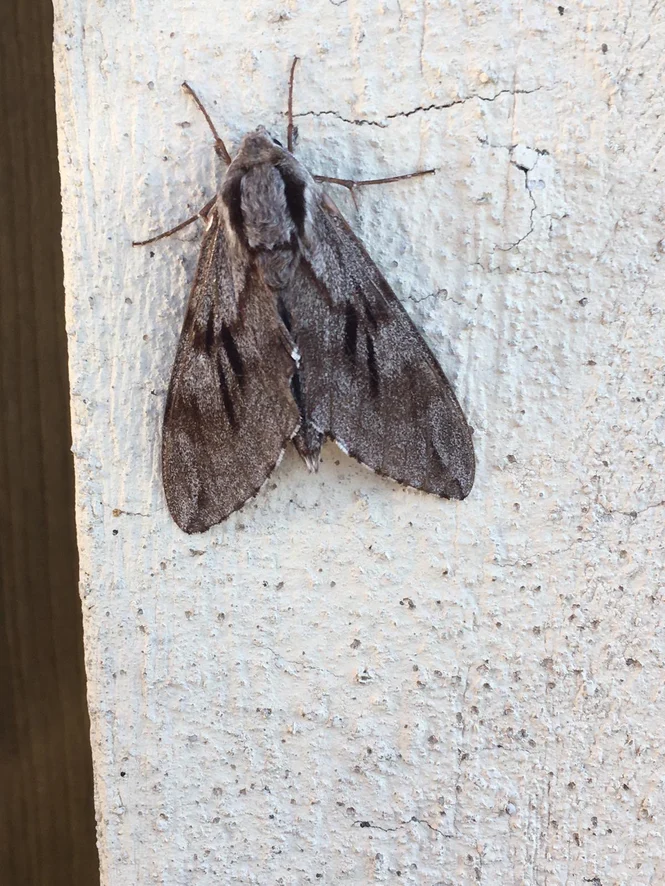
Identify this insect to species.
Sphinx pinastri
